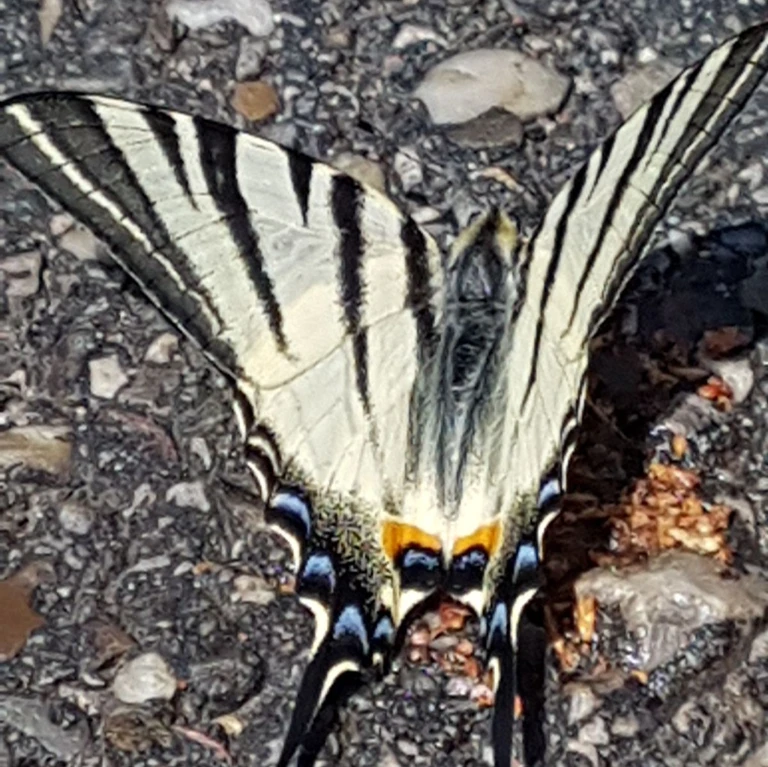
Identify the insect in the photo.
Iphiclides podalirius
